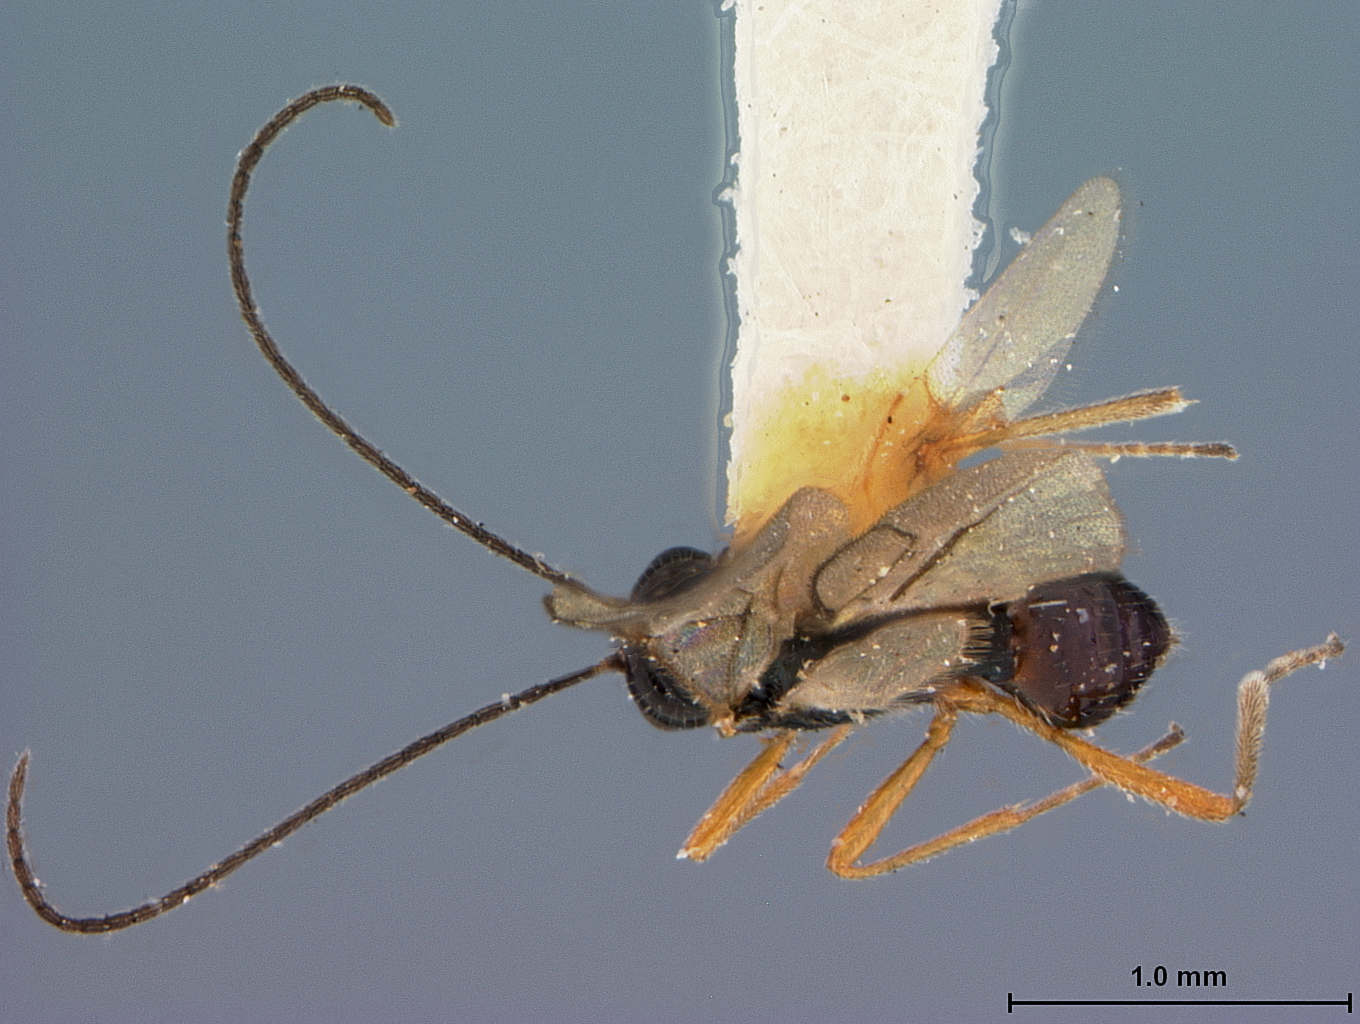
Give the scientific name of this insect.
Opius hardmanni
